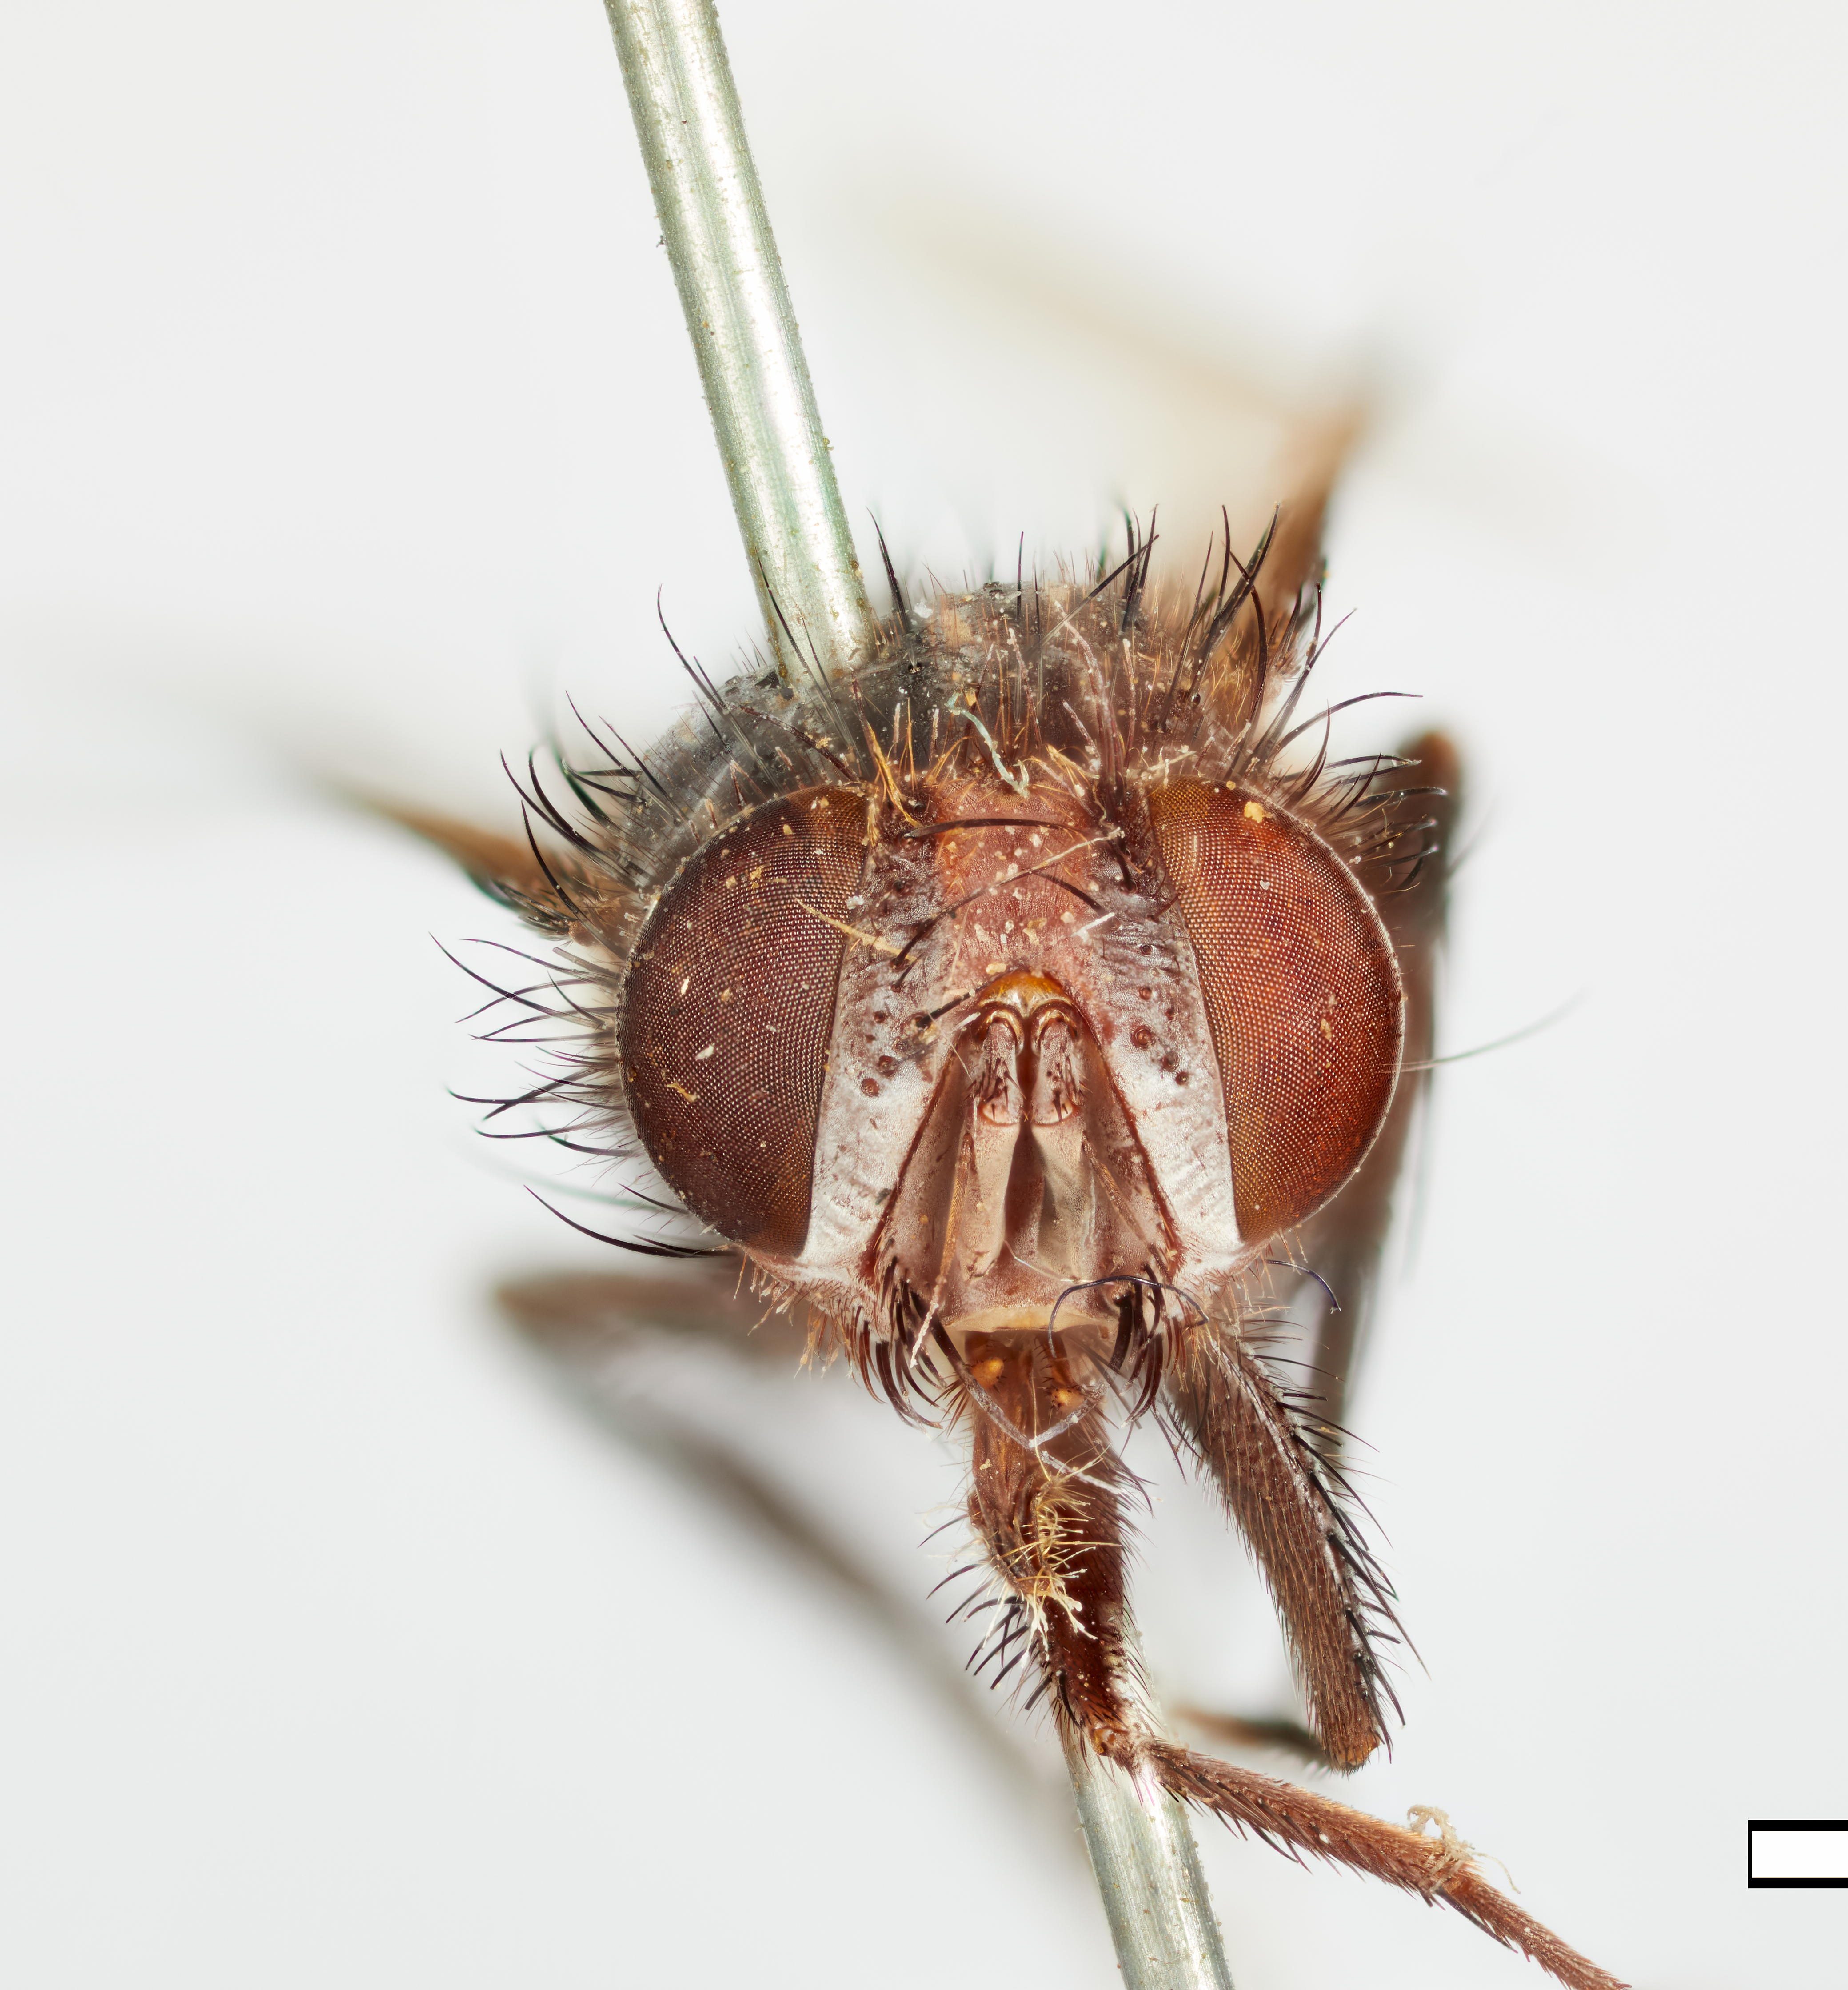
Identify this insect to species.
Sturmia bakeri
